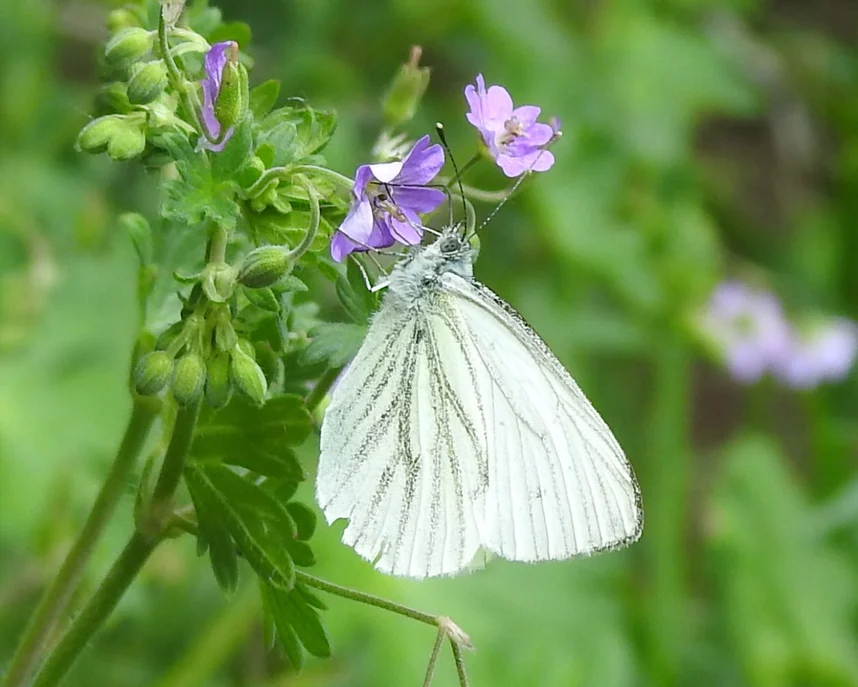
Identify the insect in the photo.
Pieris napi
